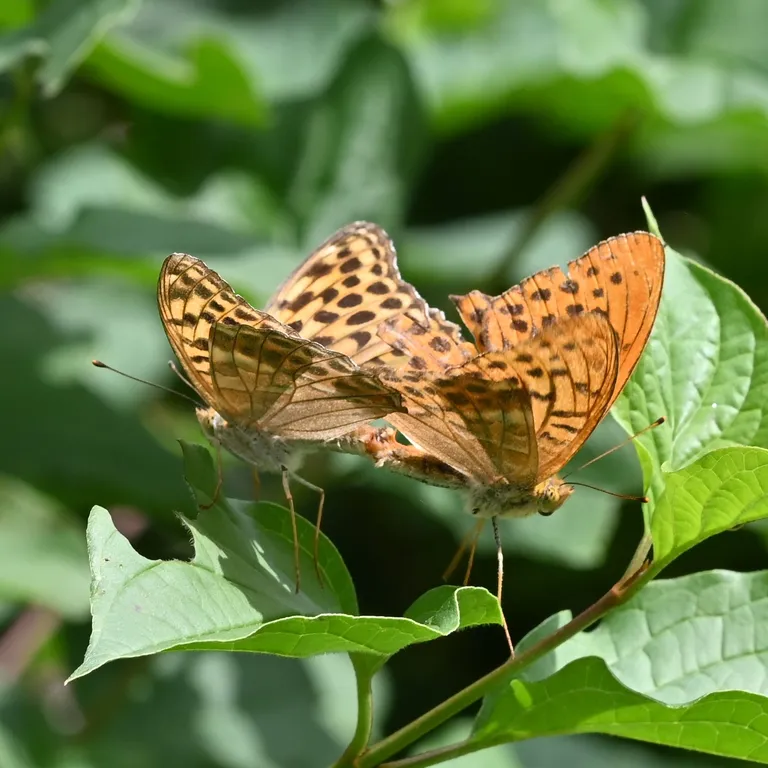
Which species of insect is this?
Argynnis paphia
